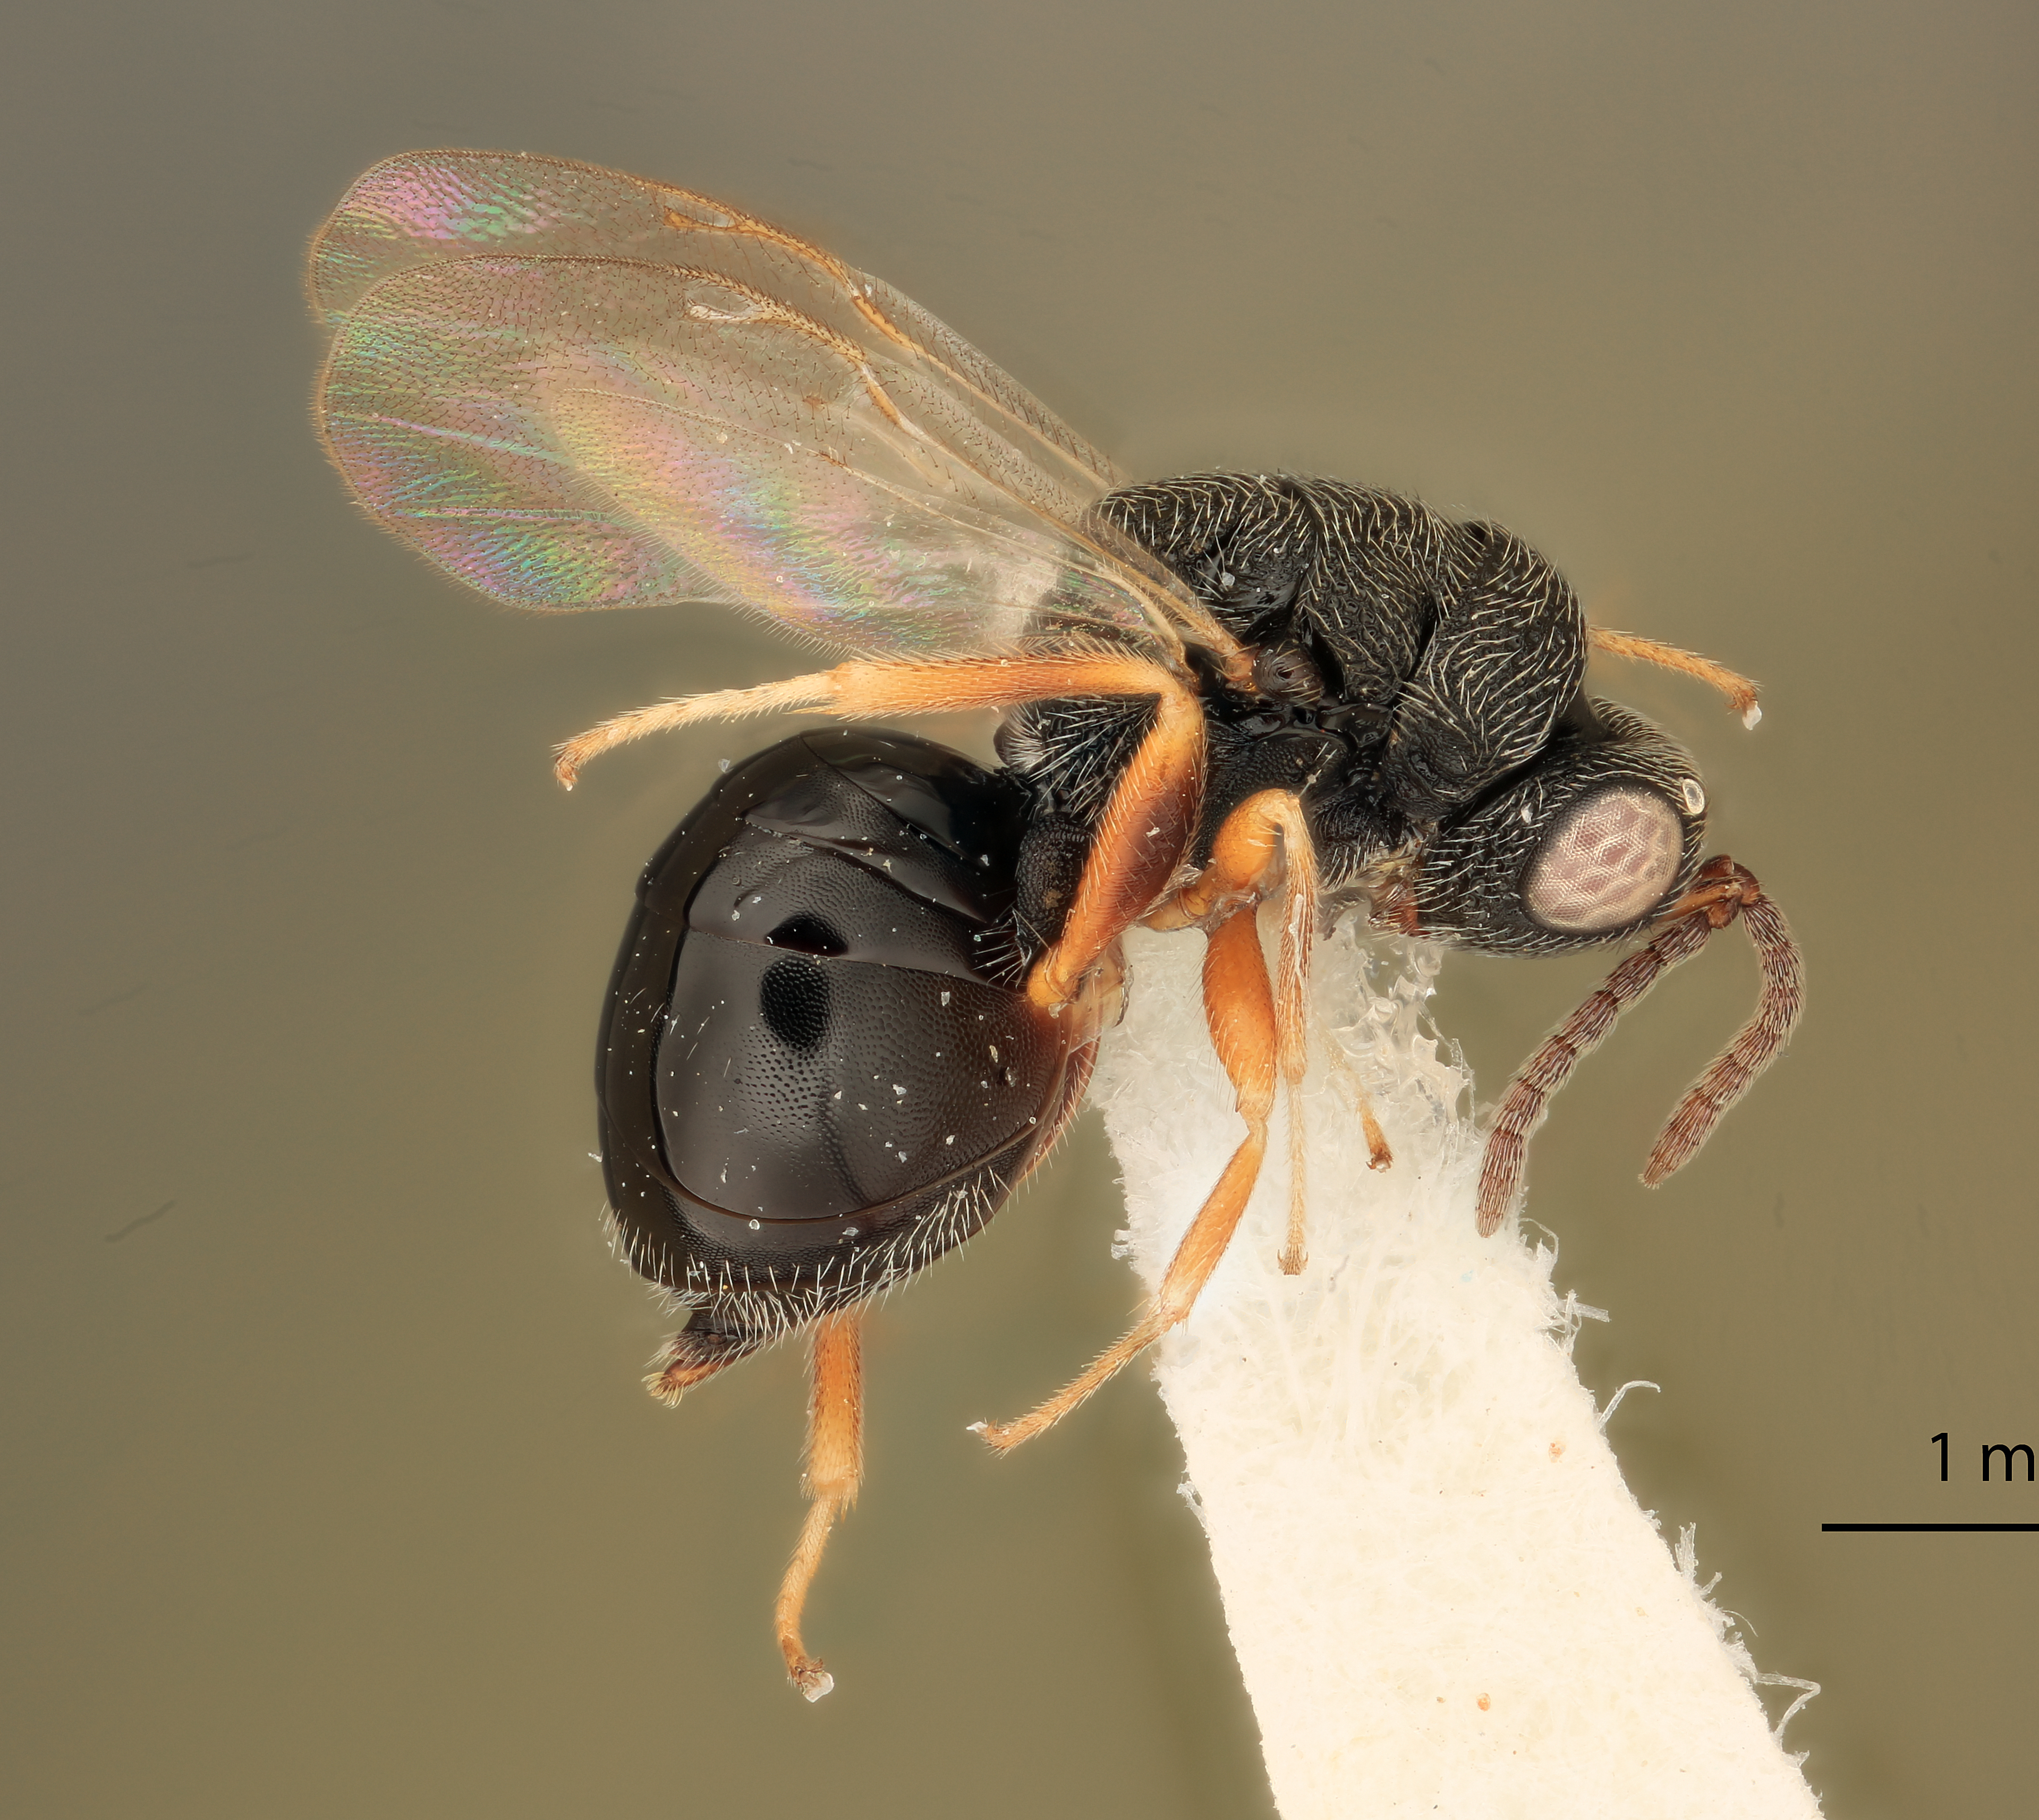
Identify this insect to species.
Eurytoma foligalla
